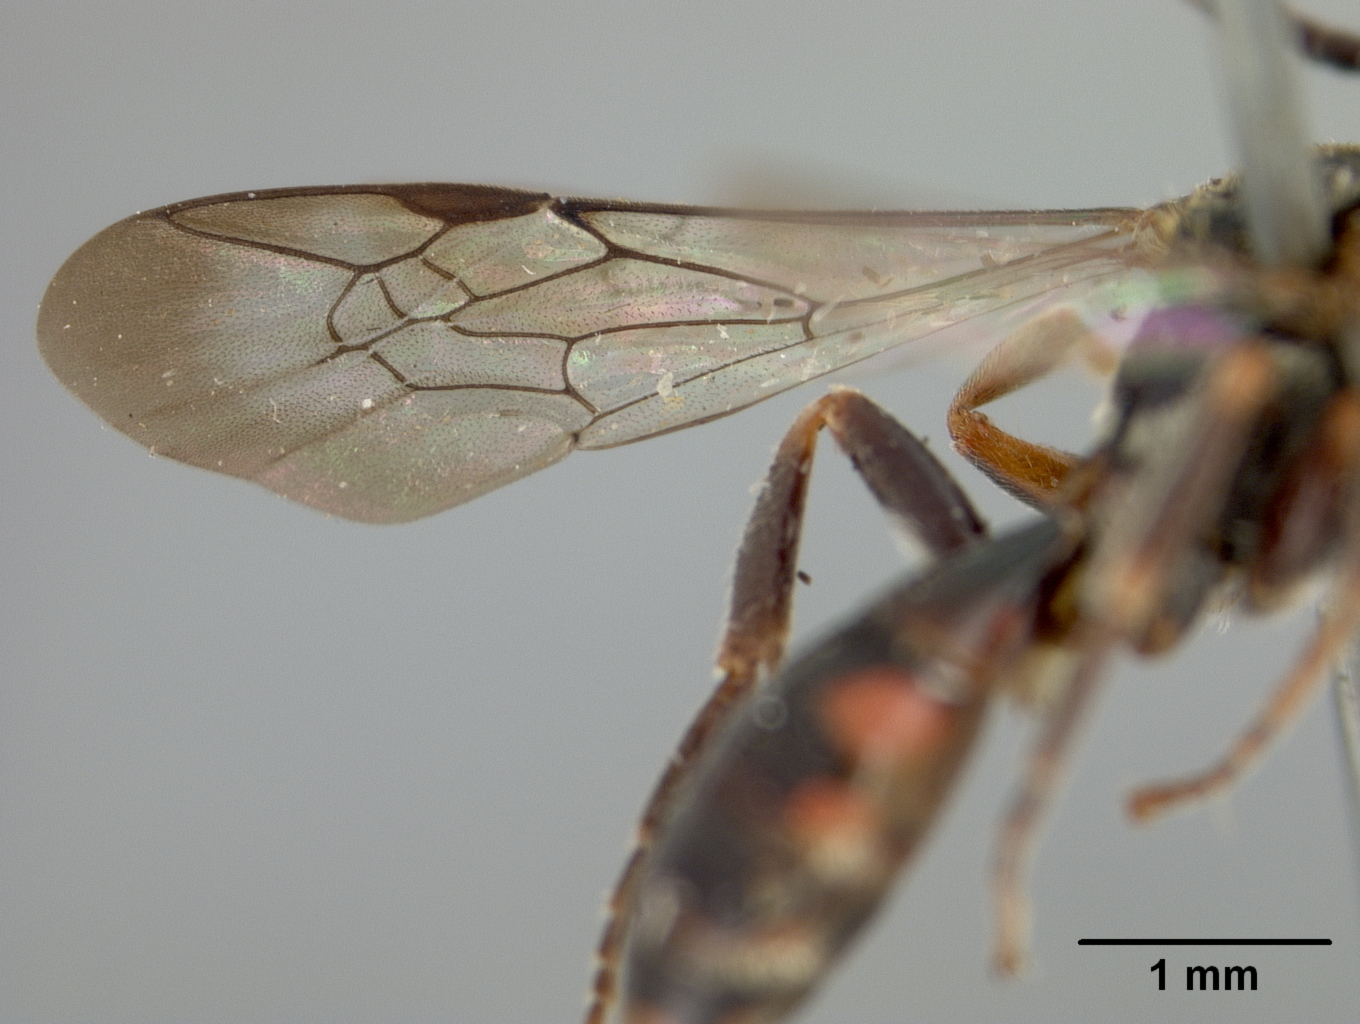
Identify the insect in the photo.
Nomada banahaonis
